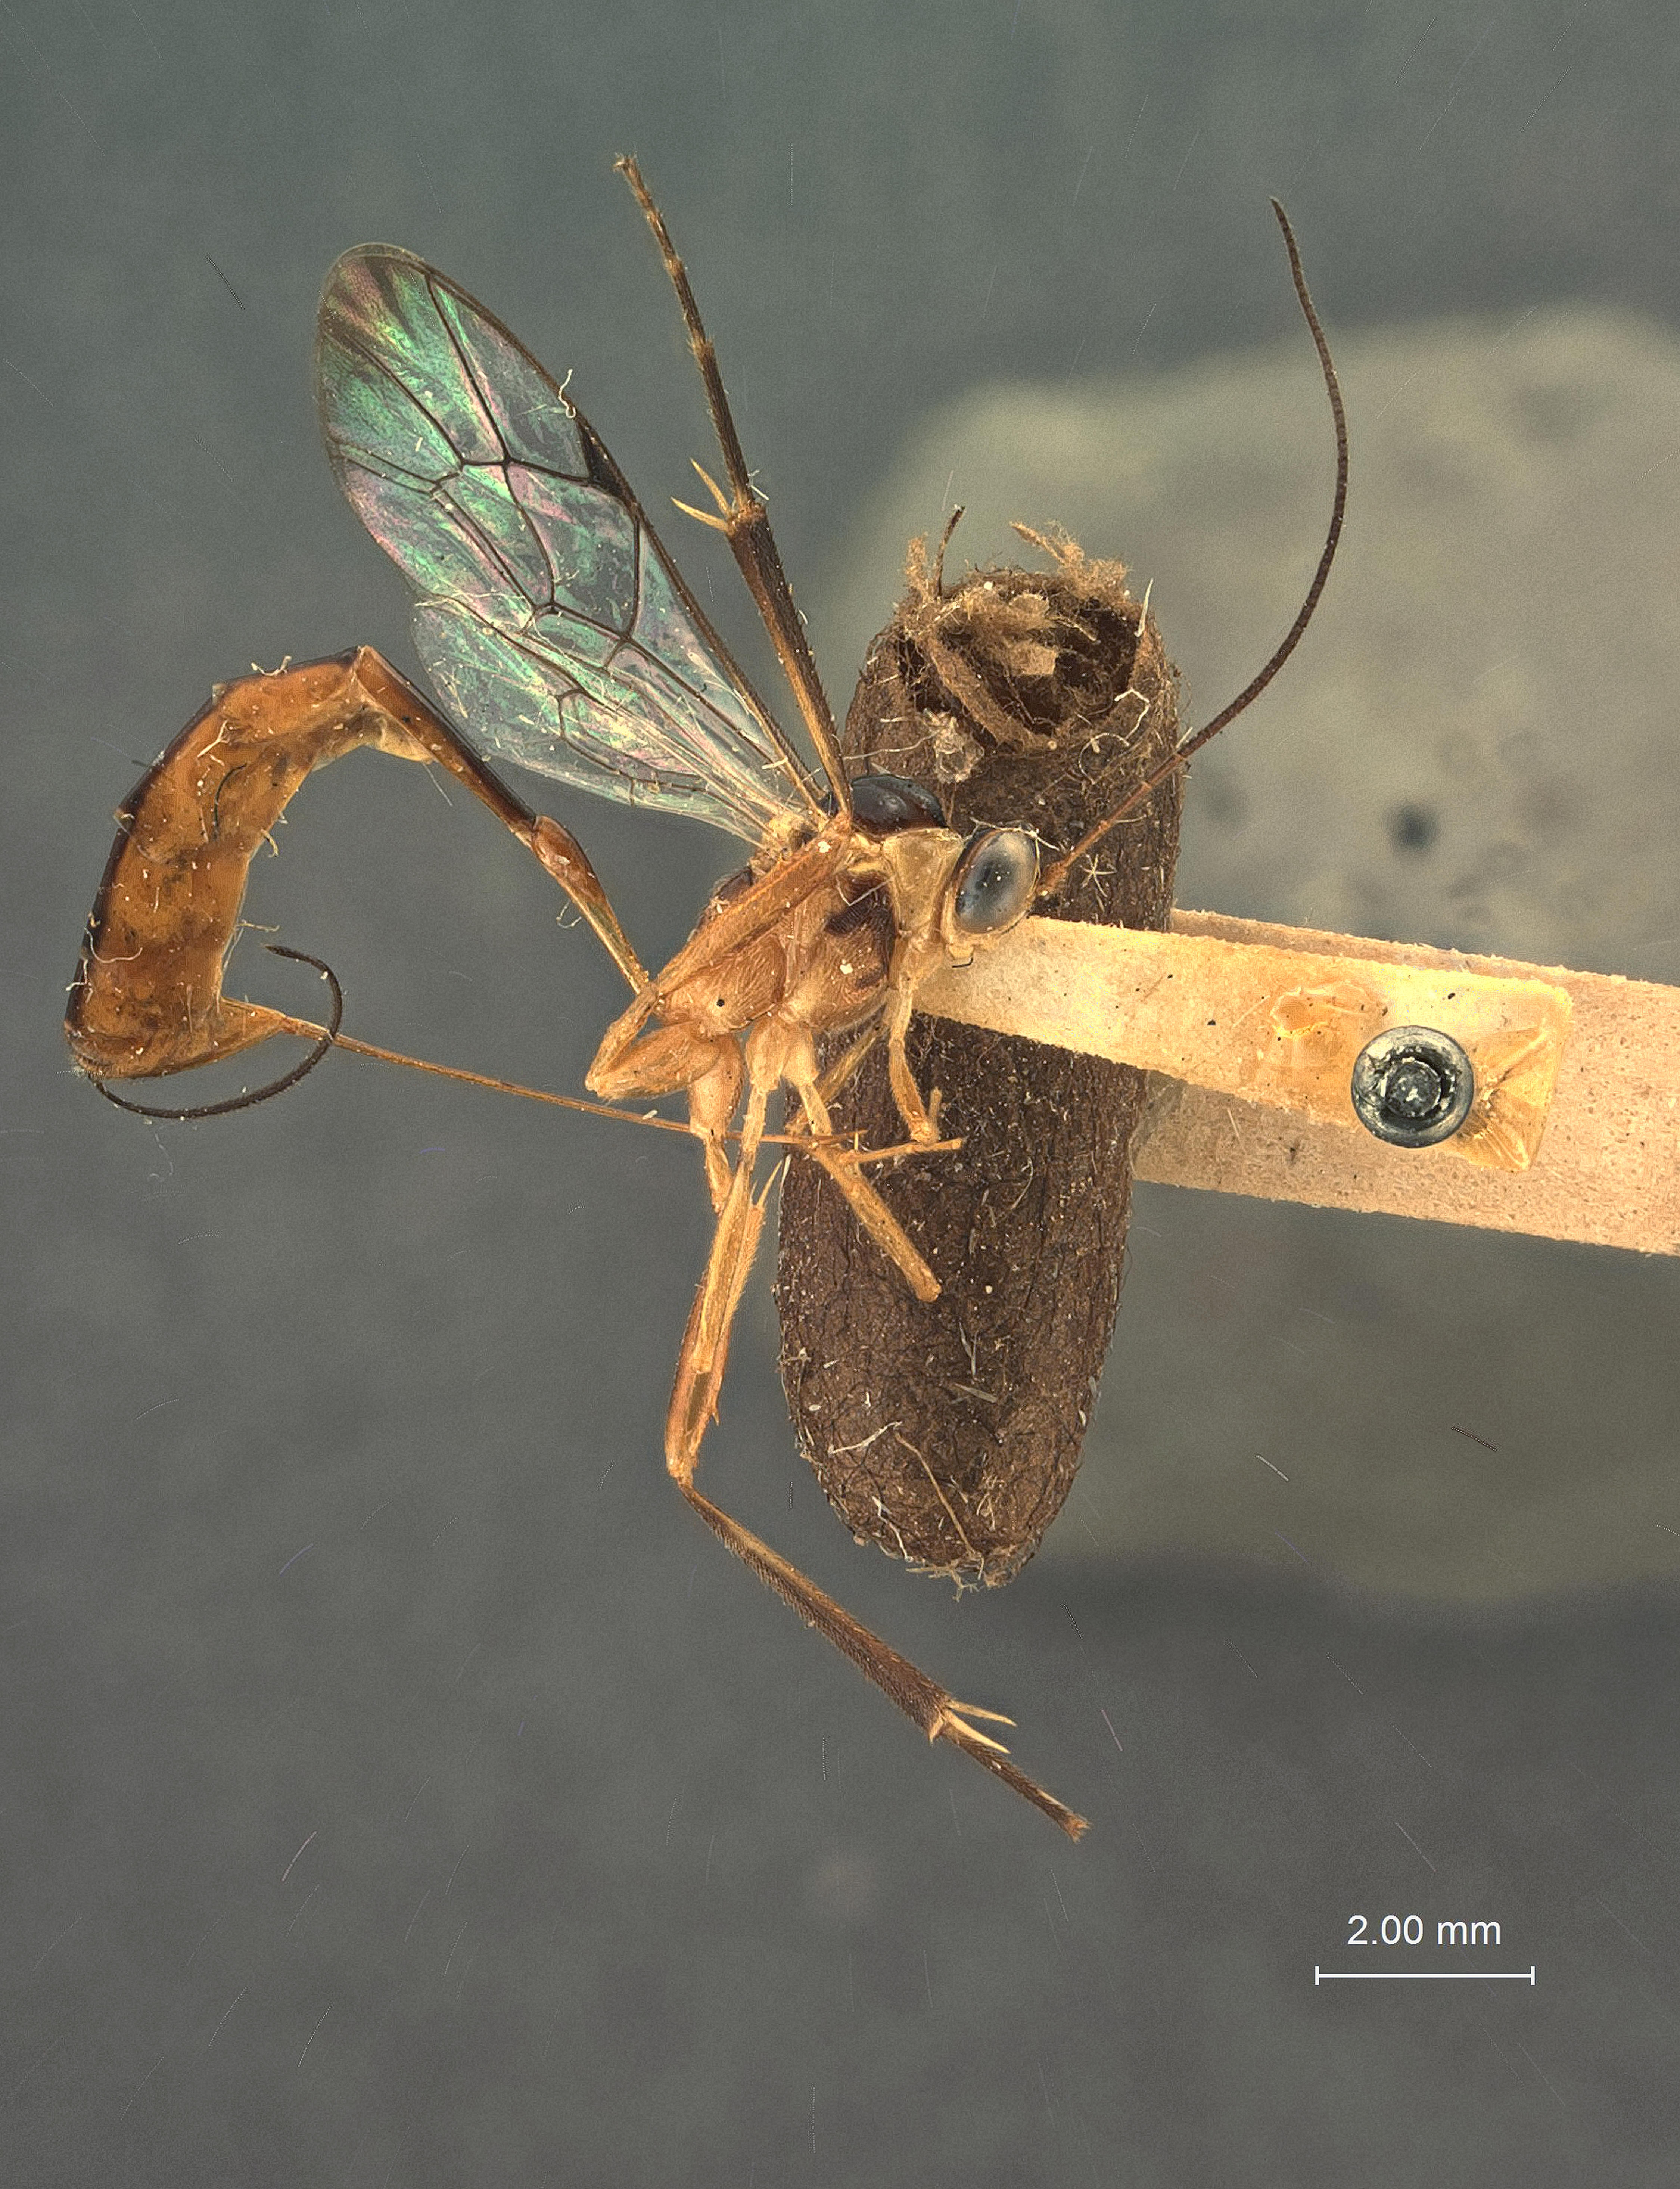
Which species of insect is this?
Xiphosomella stenomae
